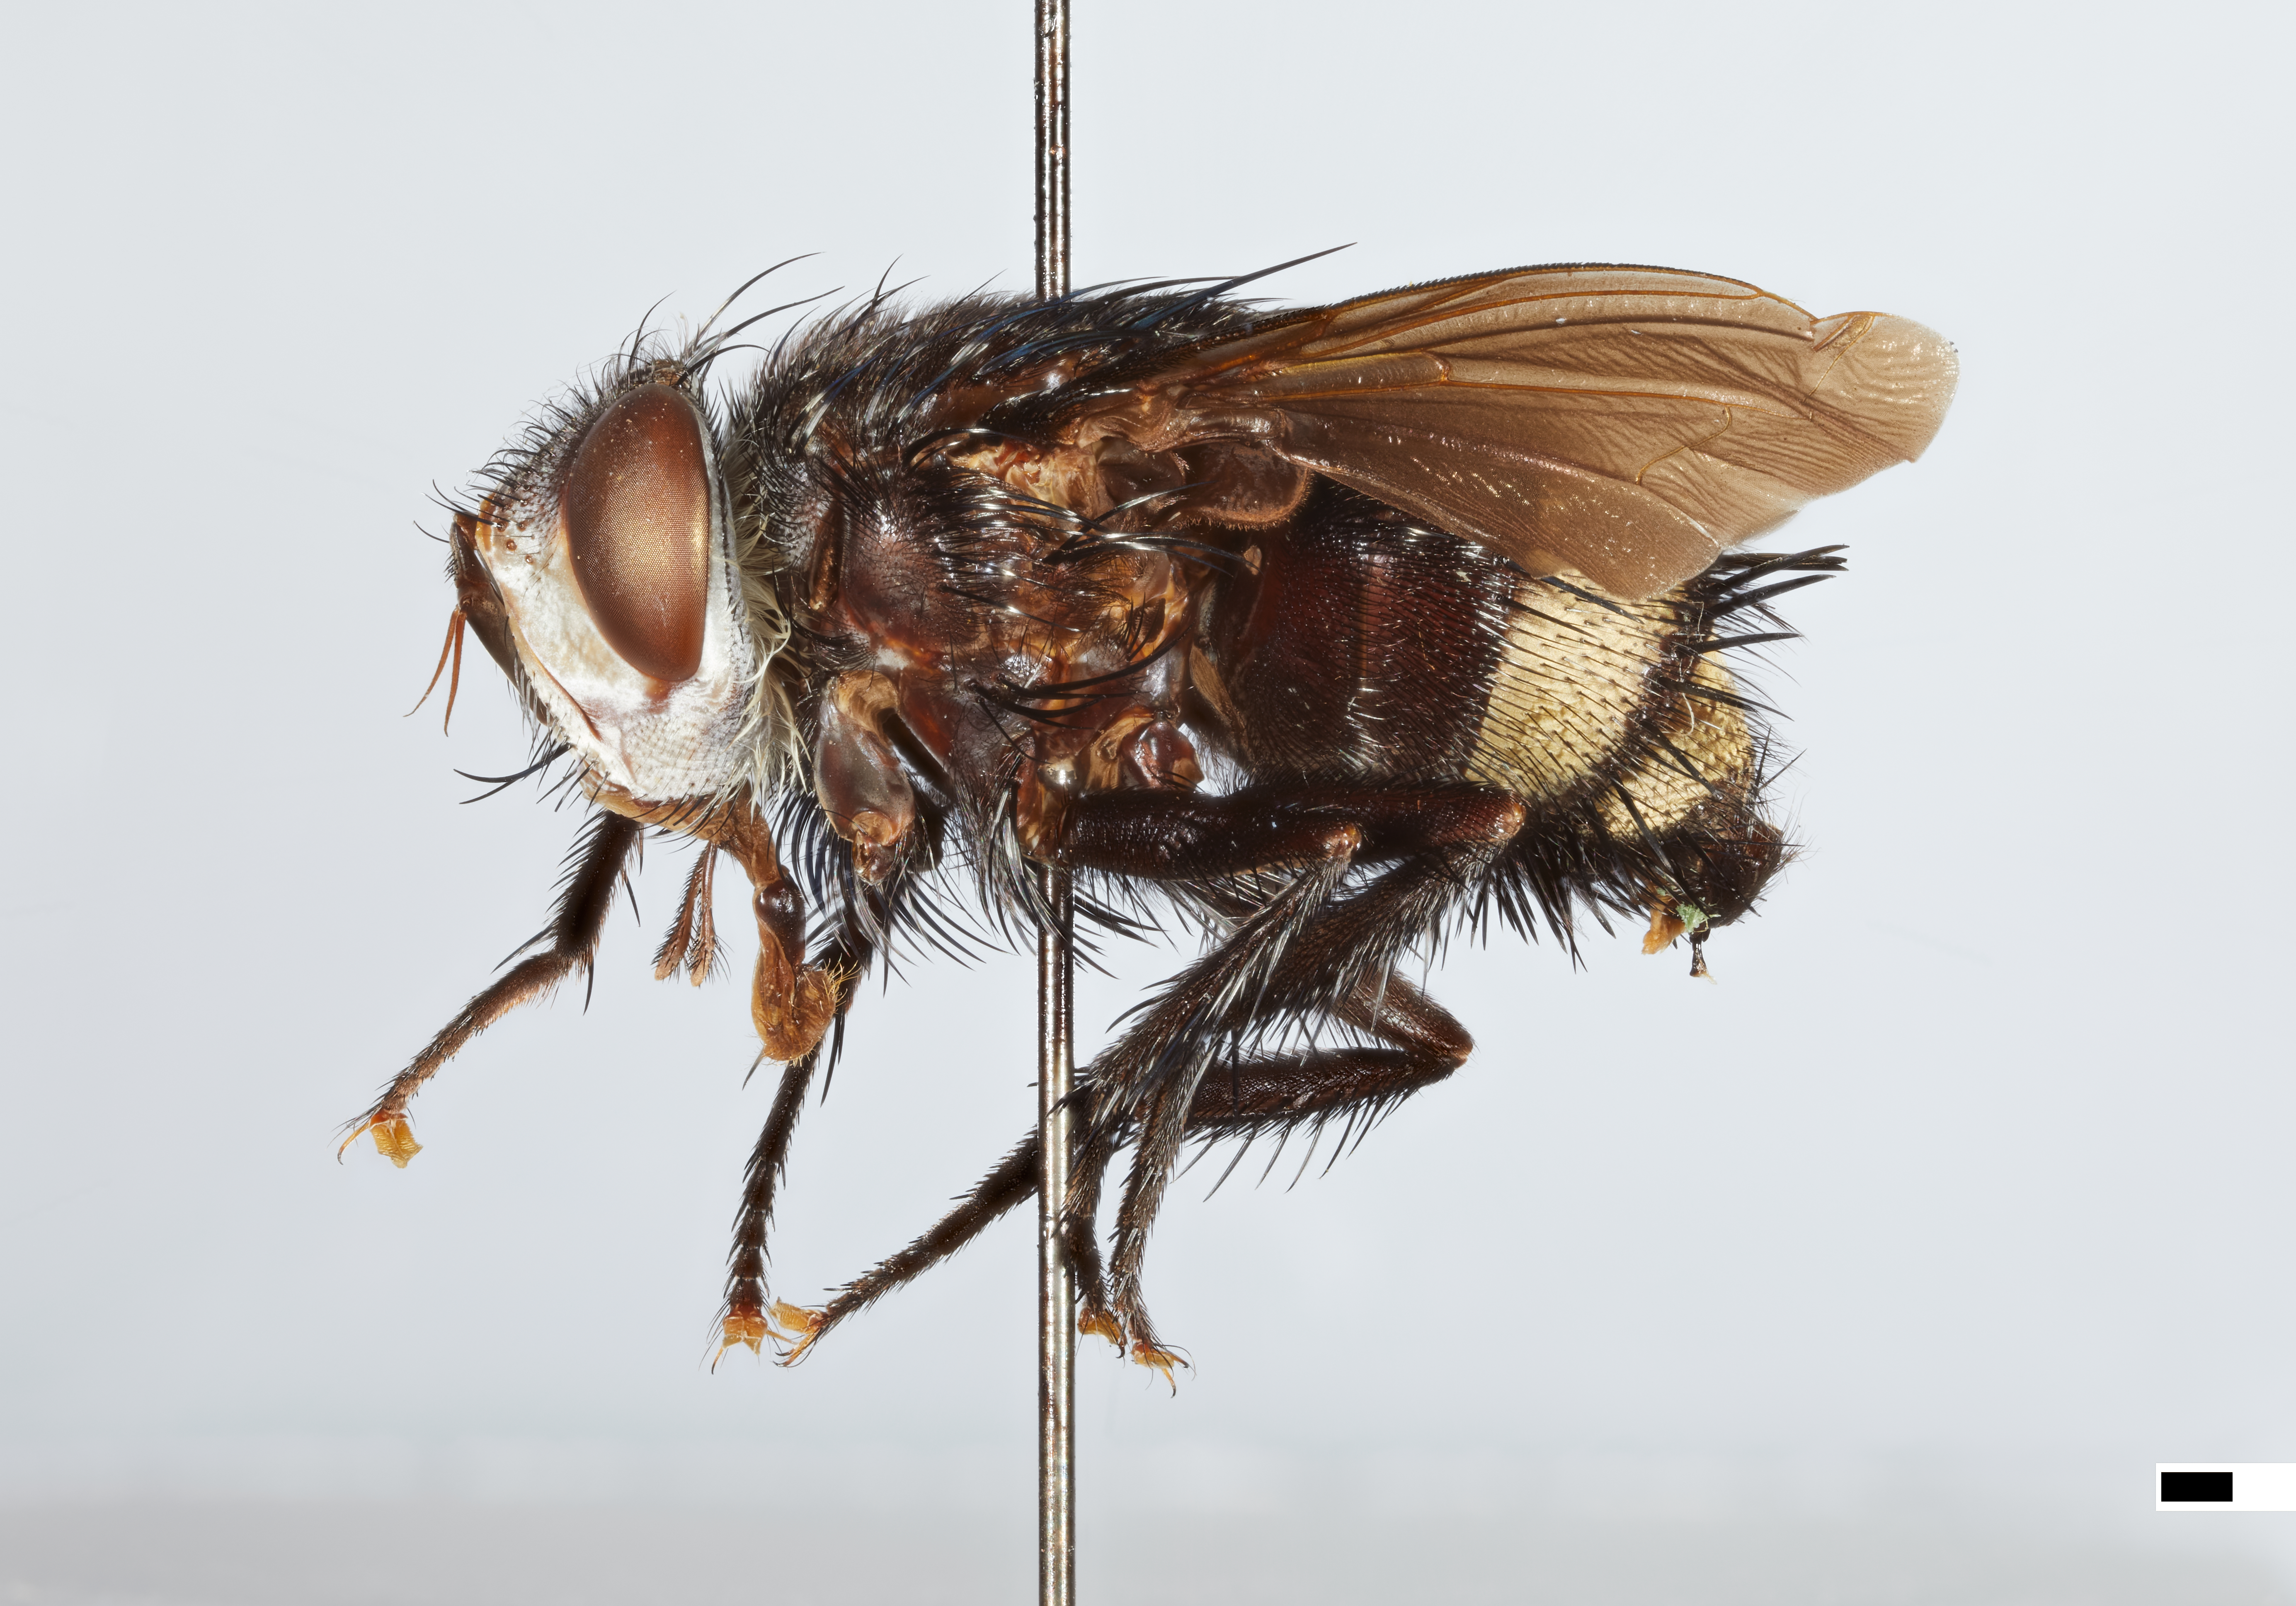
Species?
Belvosia borealis
